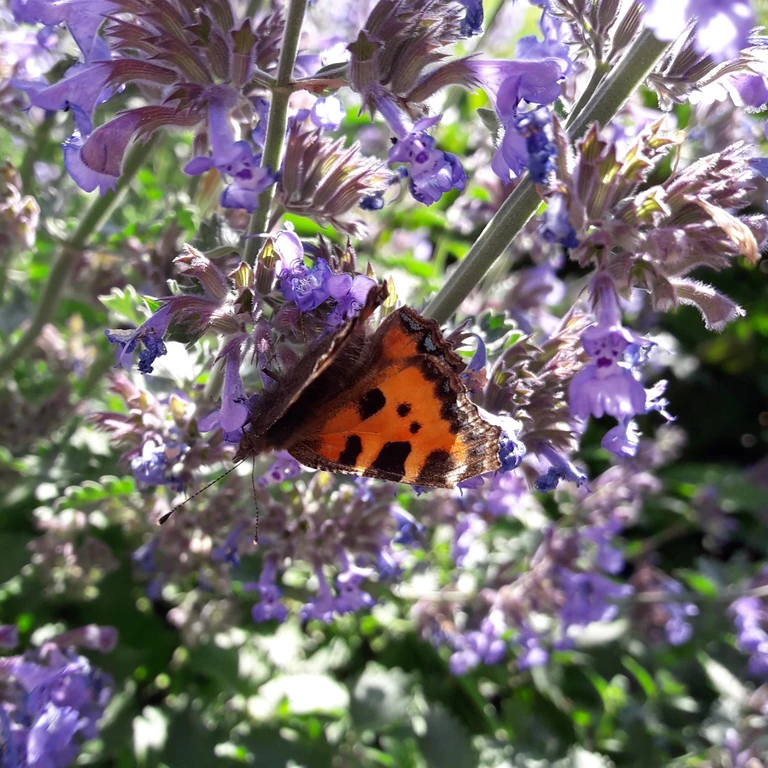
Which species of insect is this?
Aglais urticae
